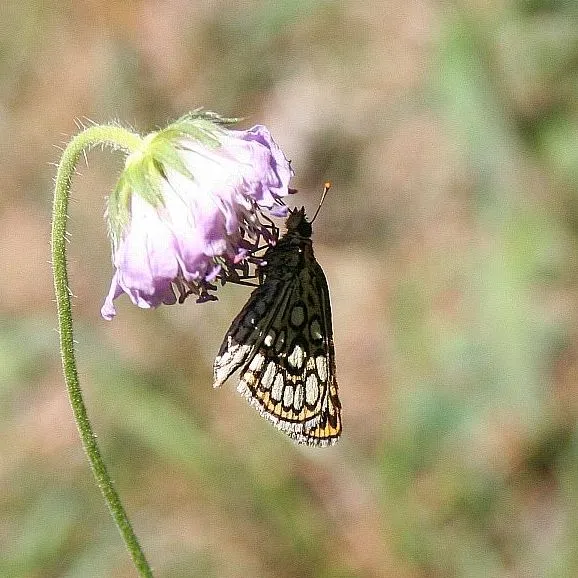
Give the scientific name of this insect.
Heteropterus morpheus
